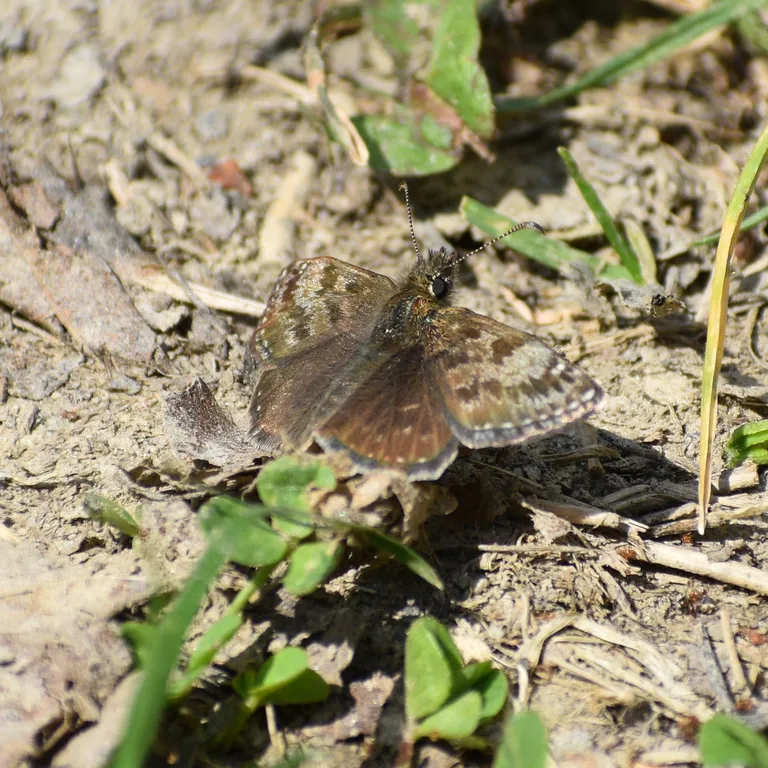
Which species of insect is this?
Erynnis tages
